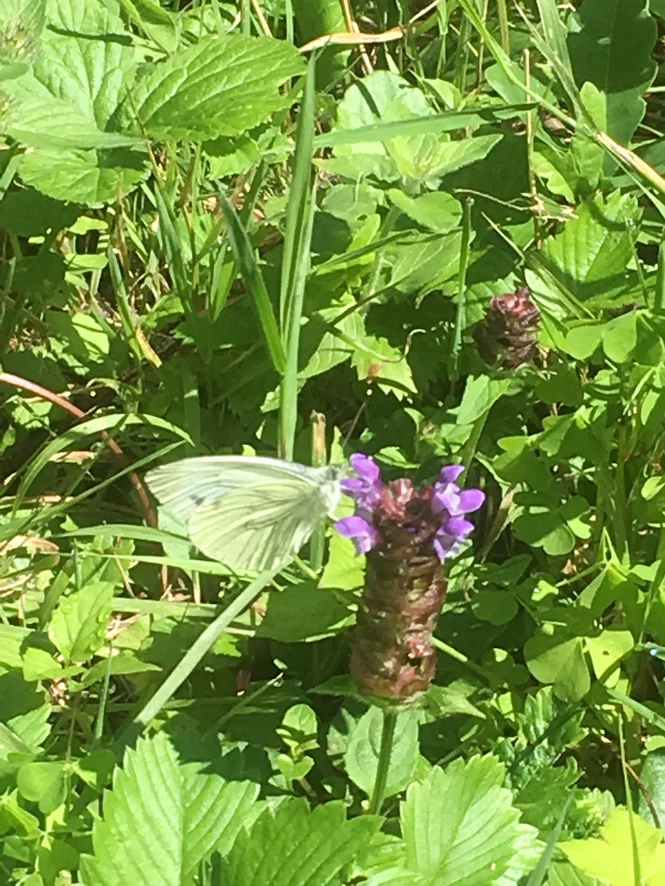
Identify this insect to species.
Pieris napi
